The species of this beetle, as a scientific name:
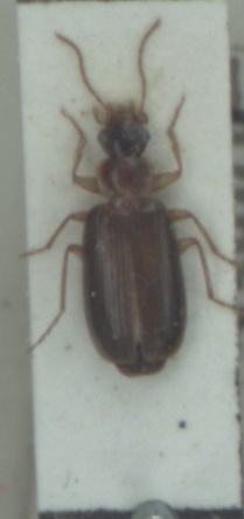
Dromius meridionalis
